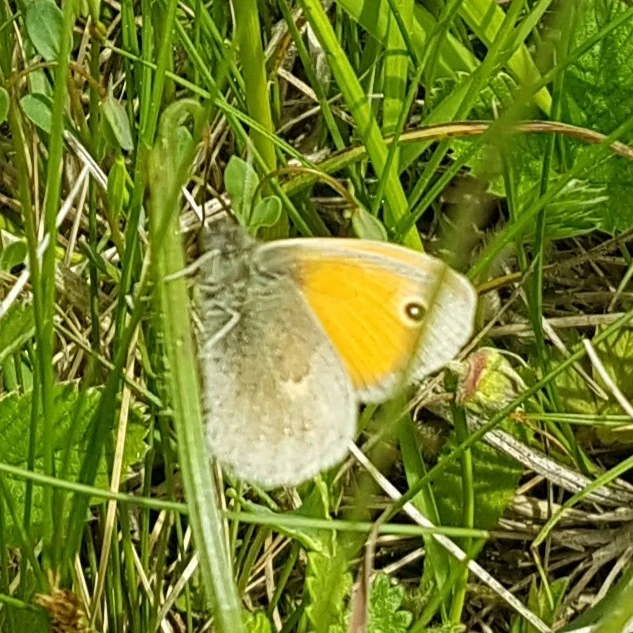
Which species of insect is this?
Coenonympha pamphilus
